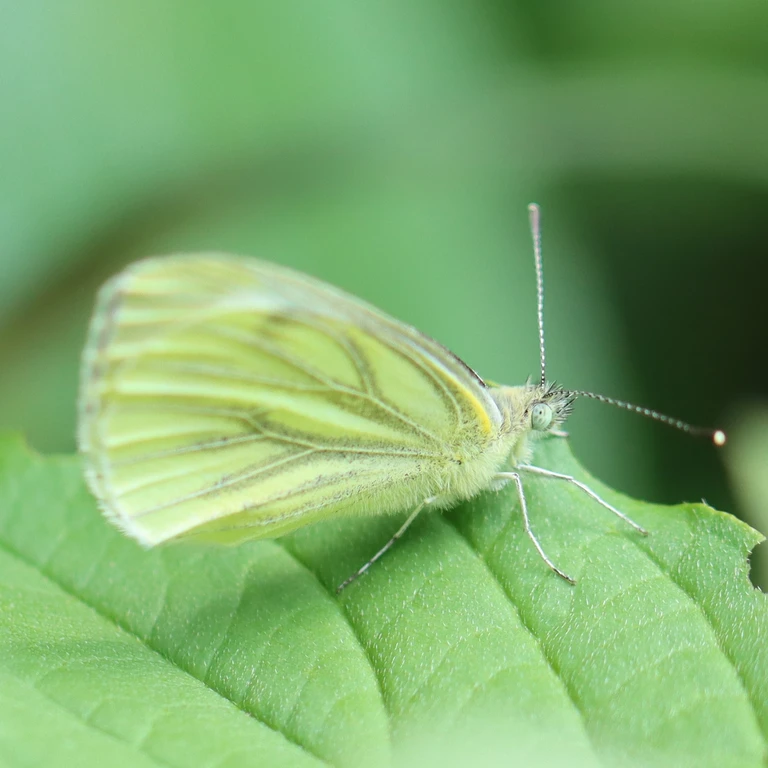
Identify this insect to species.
Pieris napi
